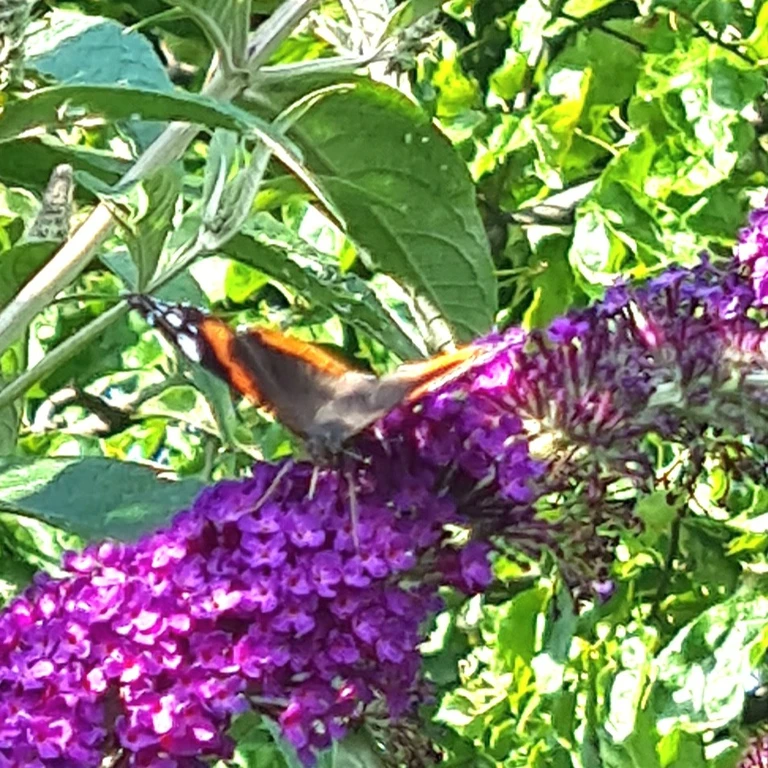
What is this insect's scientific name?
Vanessa atalanta
